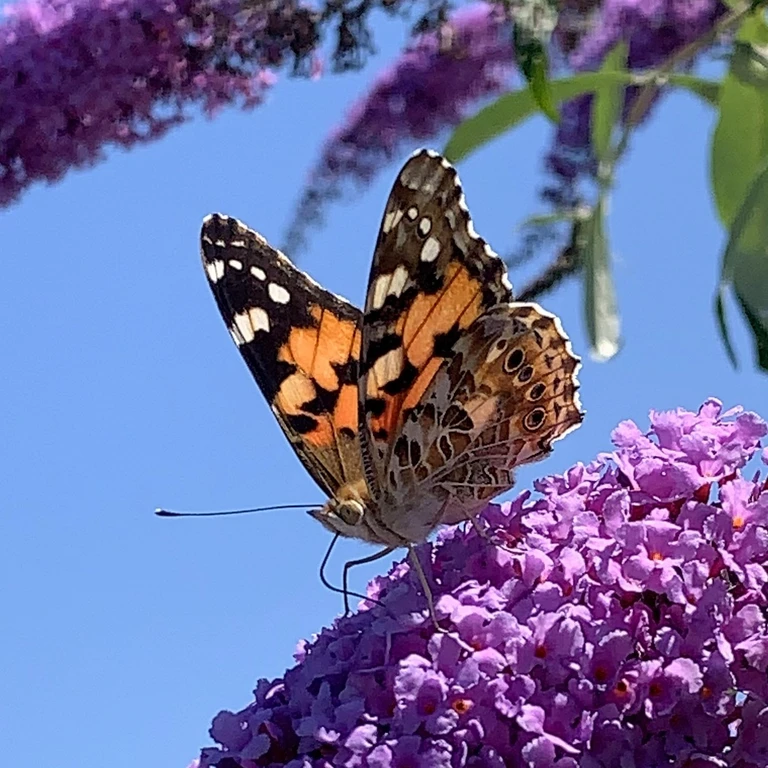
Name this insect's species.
Vanessa cardui
